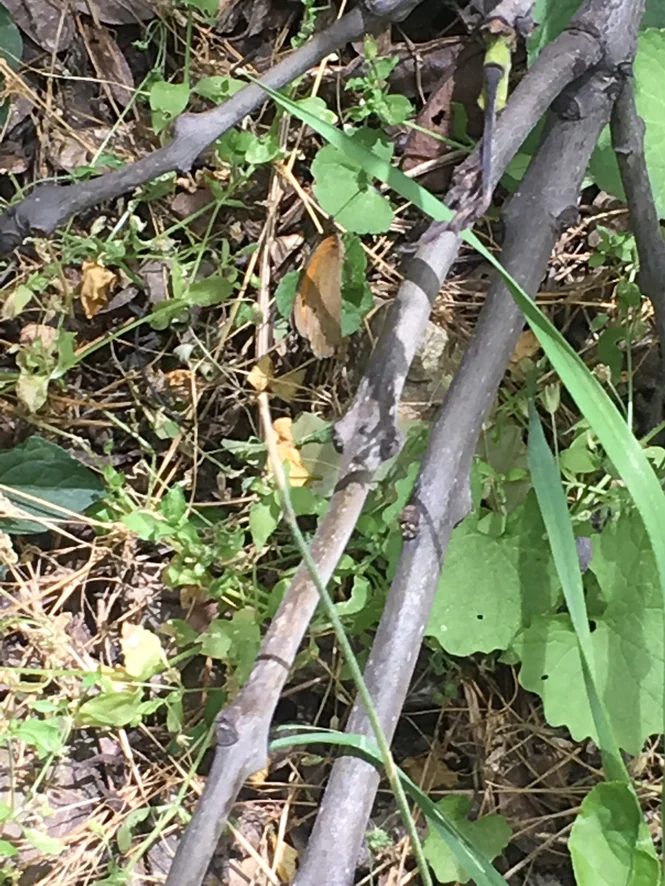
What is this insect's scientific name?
Maniola jurtina
